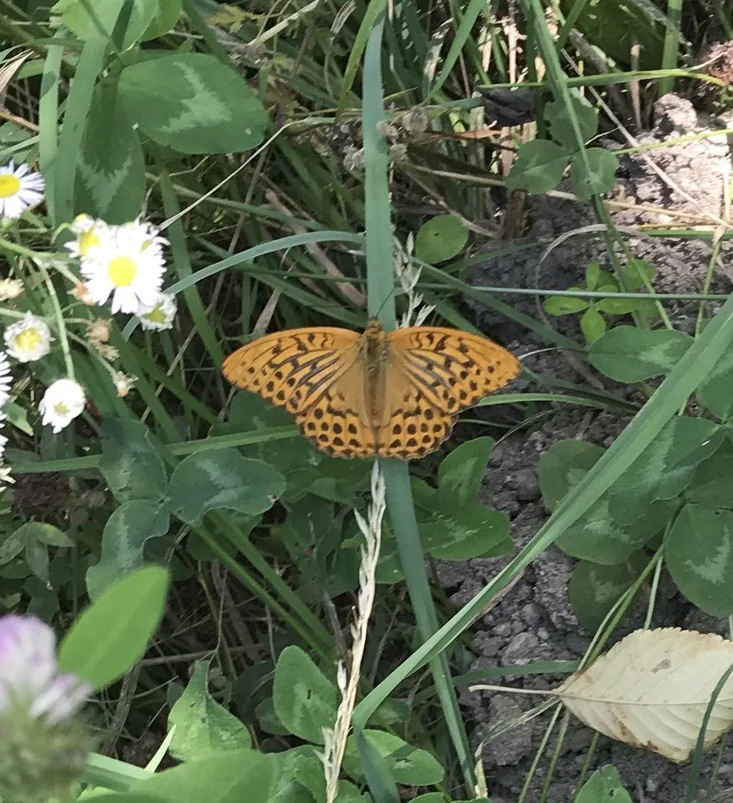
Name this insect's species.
Argynnis paphia
